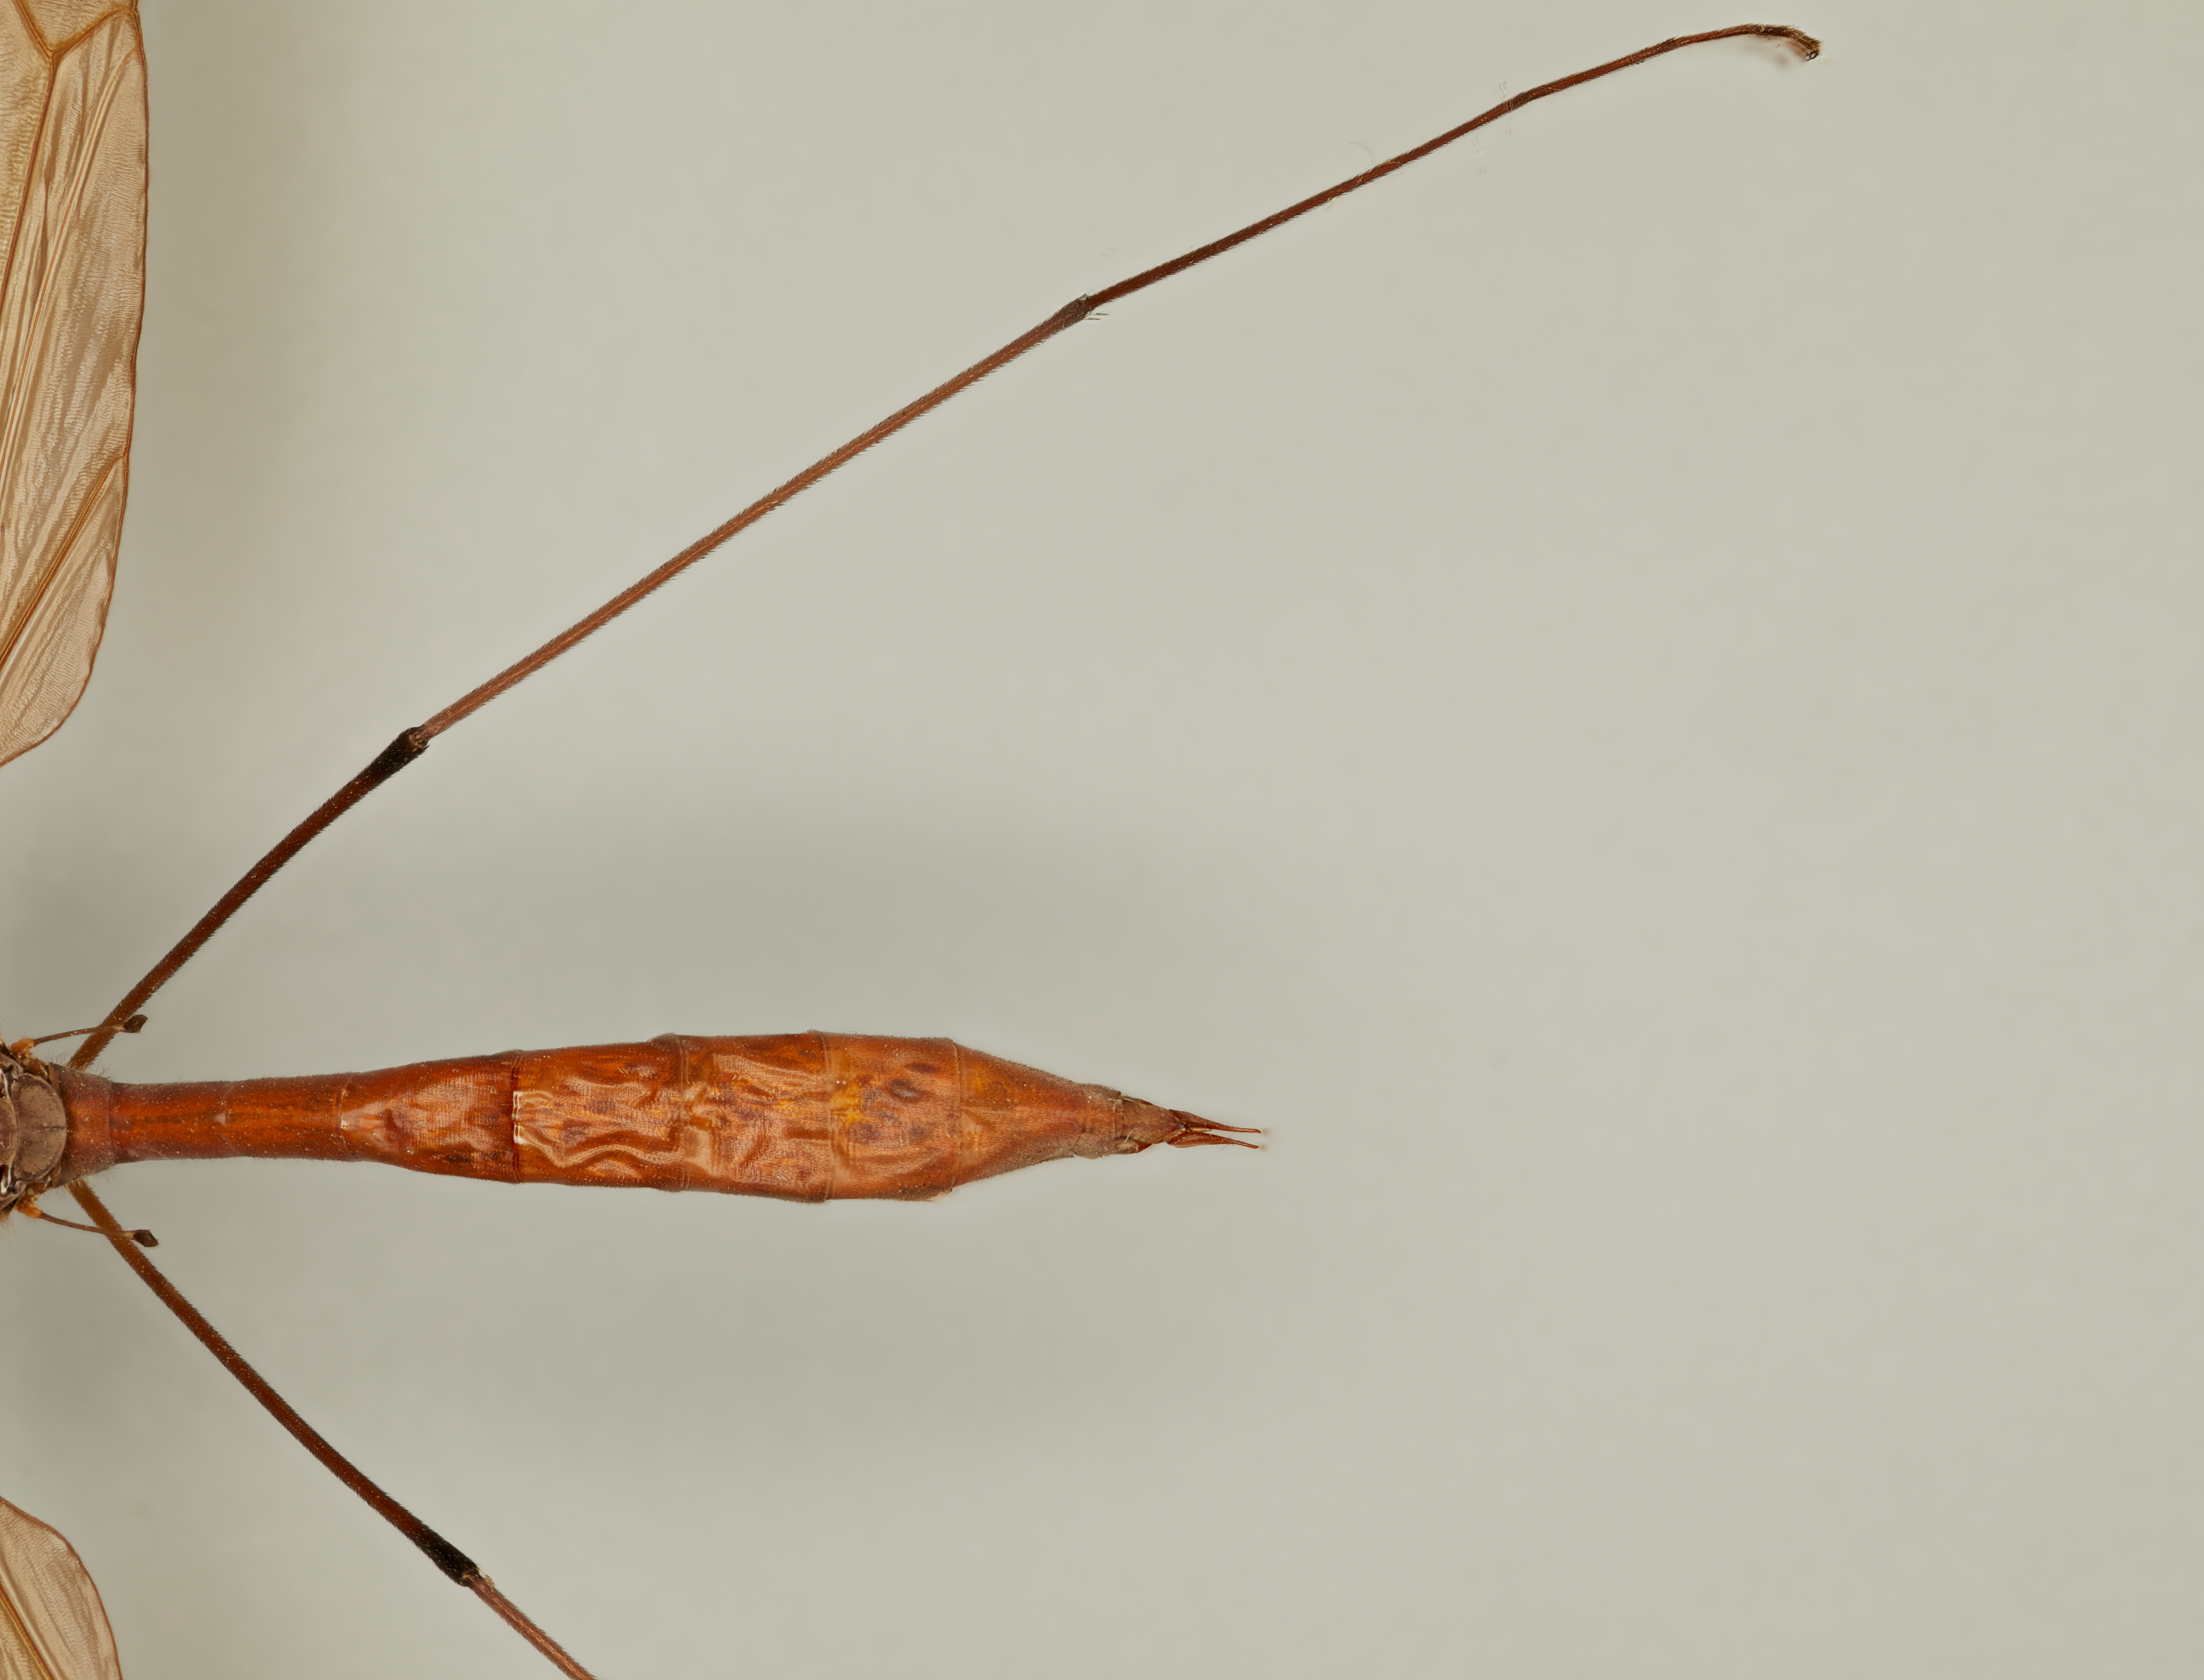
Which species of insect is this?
Holorusia hespera
